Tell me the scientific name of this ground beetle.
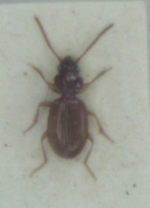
Epaphius secalis
